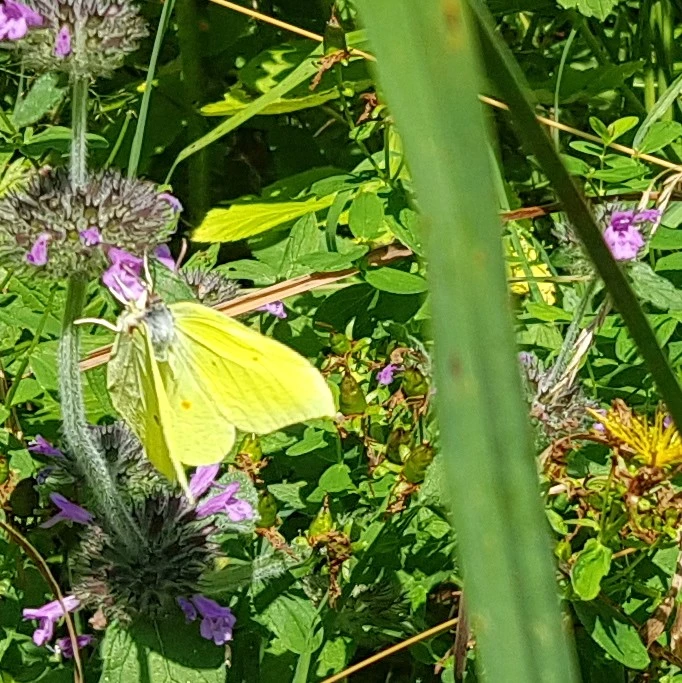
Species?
Gonepteryx rhamni
